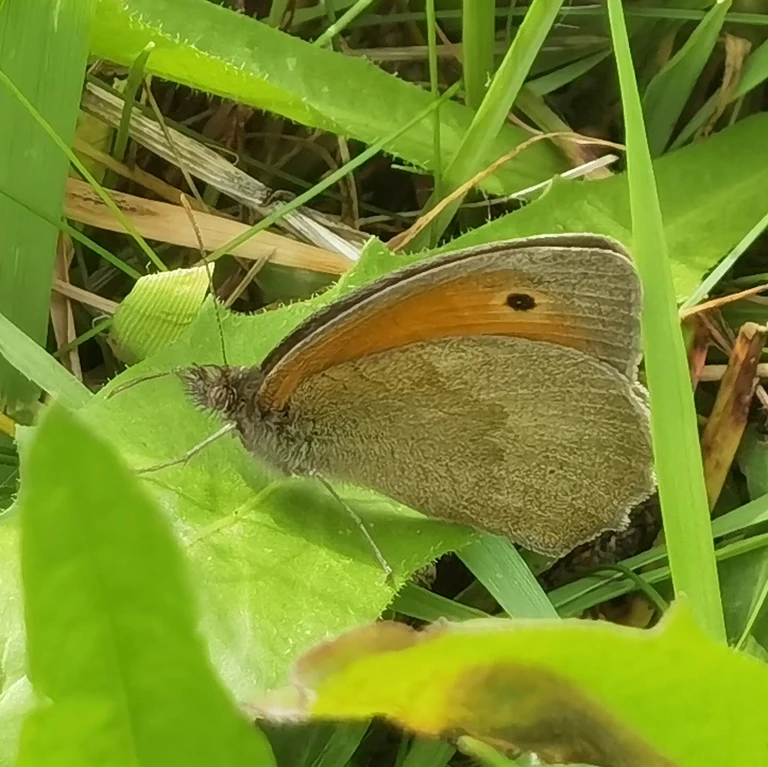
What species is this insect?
Maniola jurtina
